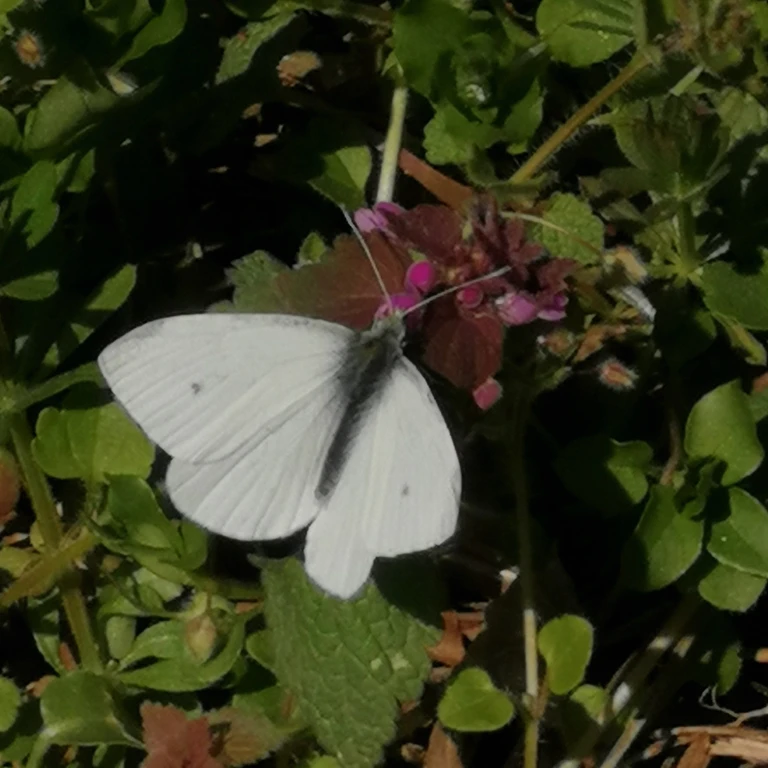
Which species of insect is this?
Pieris rapae
